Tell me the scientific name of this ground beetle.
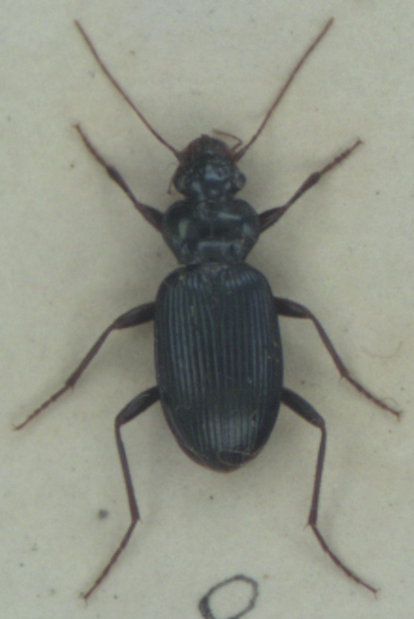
Leistus spinibarbis
